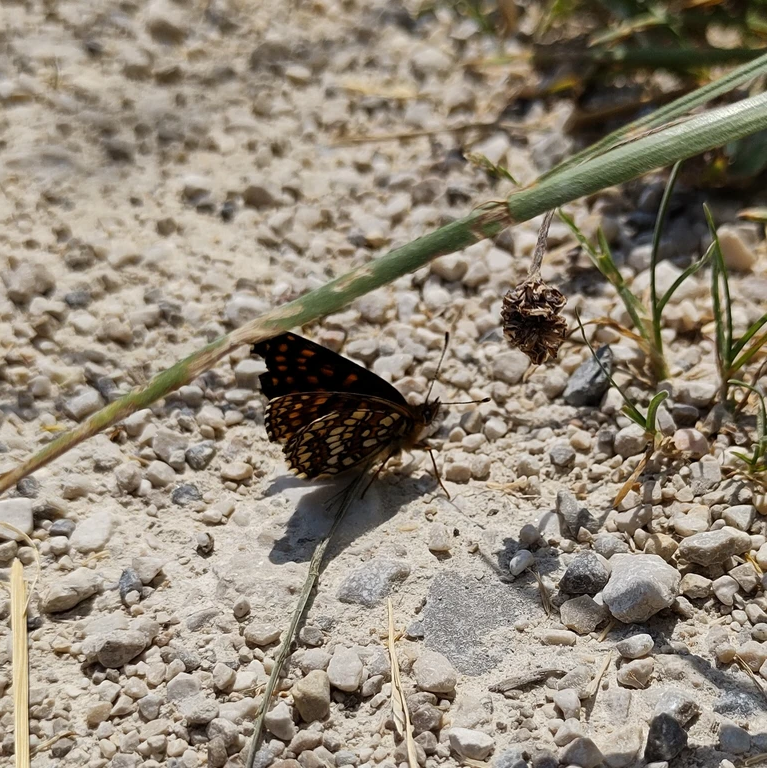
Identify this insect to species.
Melitaea diamina
